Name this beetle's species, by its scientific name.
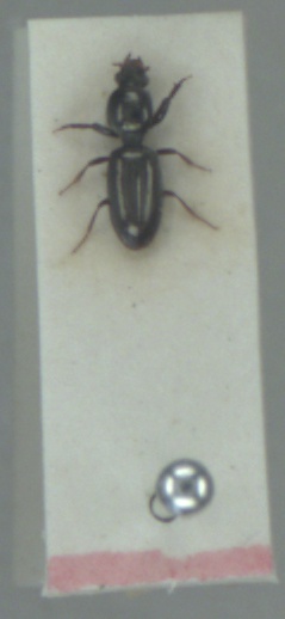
Dyschirius politus
